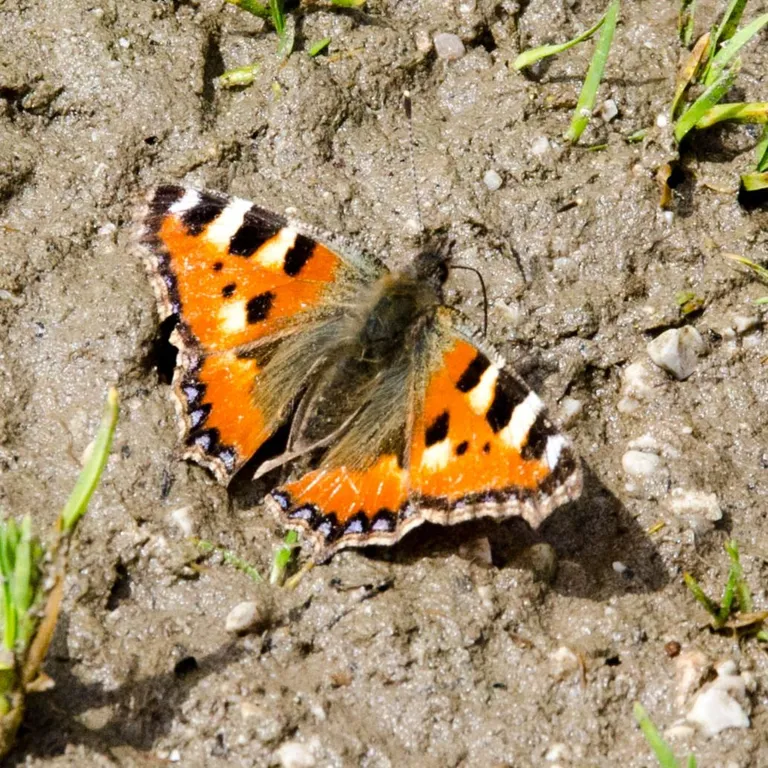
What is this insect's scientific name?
Aglais urticae
